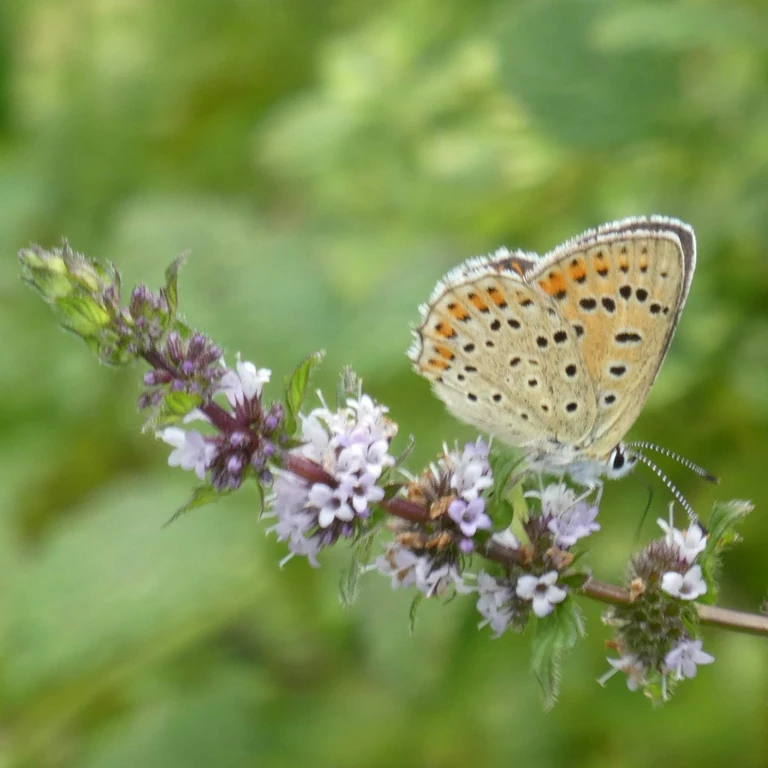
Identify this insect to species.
Lycaena tityrus (also Loweia tityrus)
